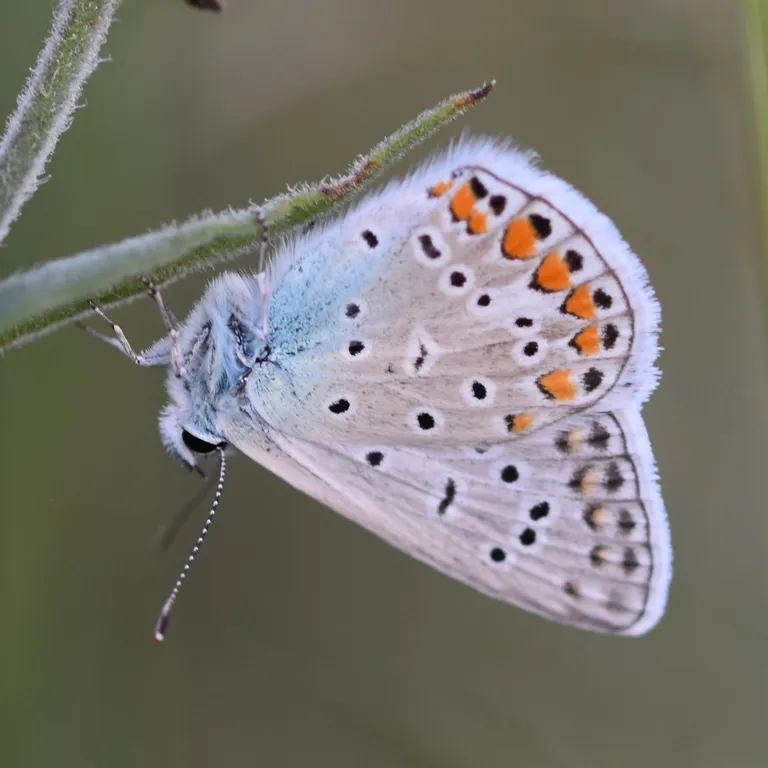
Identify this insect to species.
Polyommatus icarus
